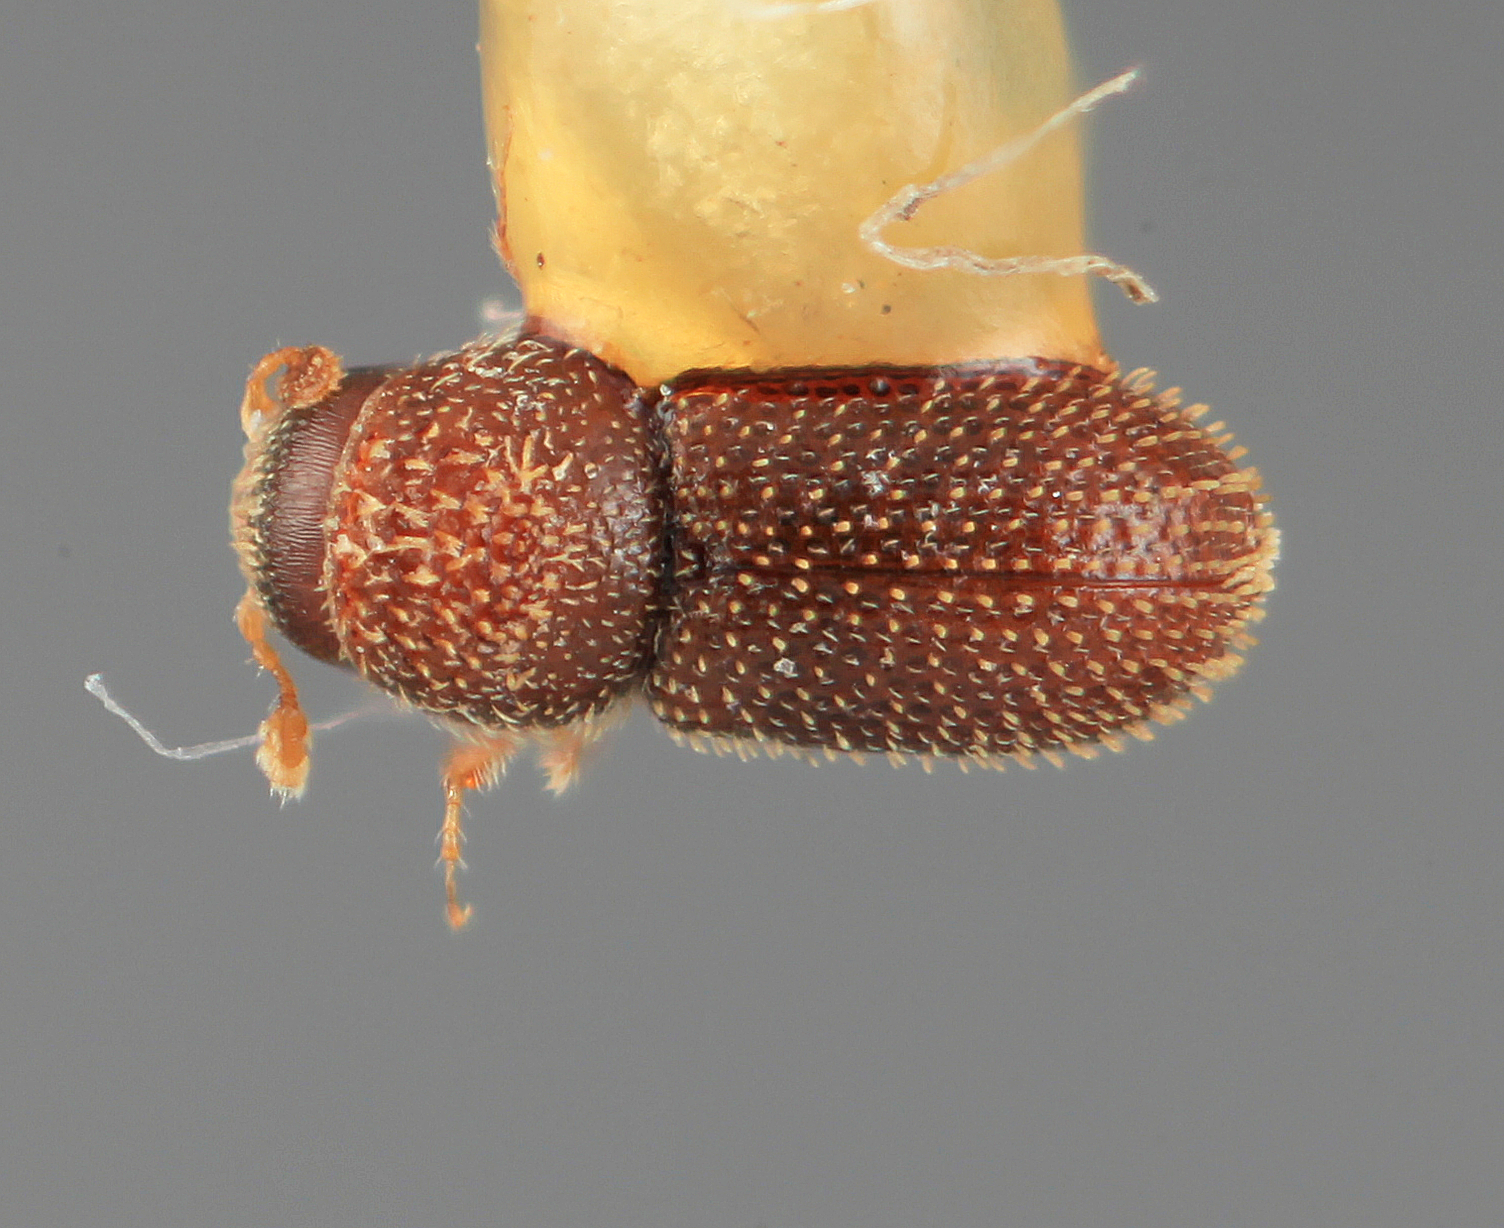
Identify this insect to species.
Pseudothysanoes brunneus
